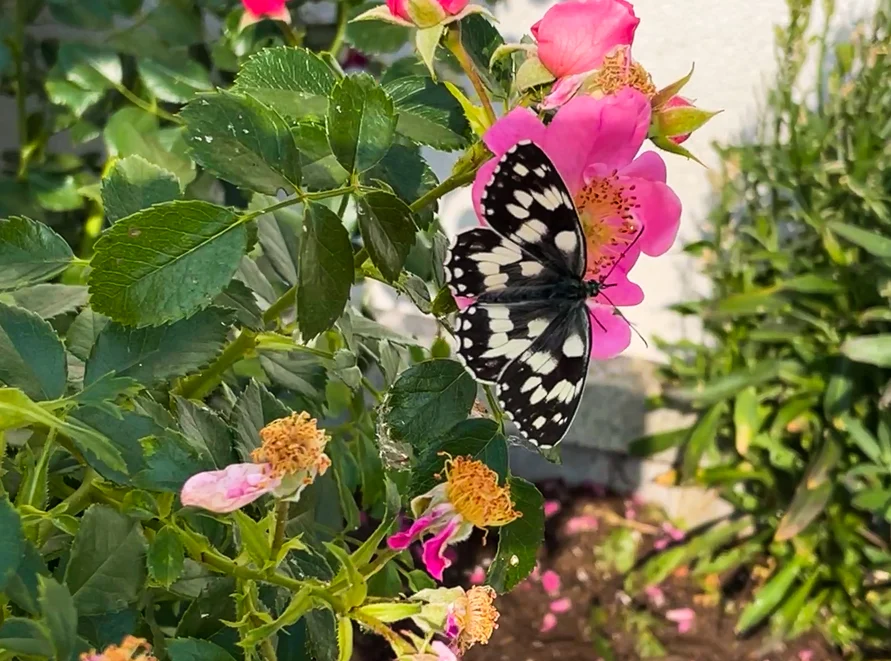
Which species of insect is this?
Melanargia galathea
